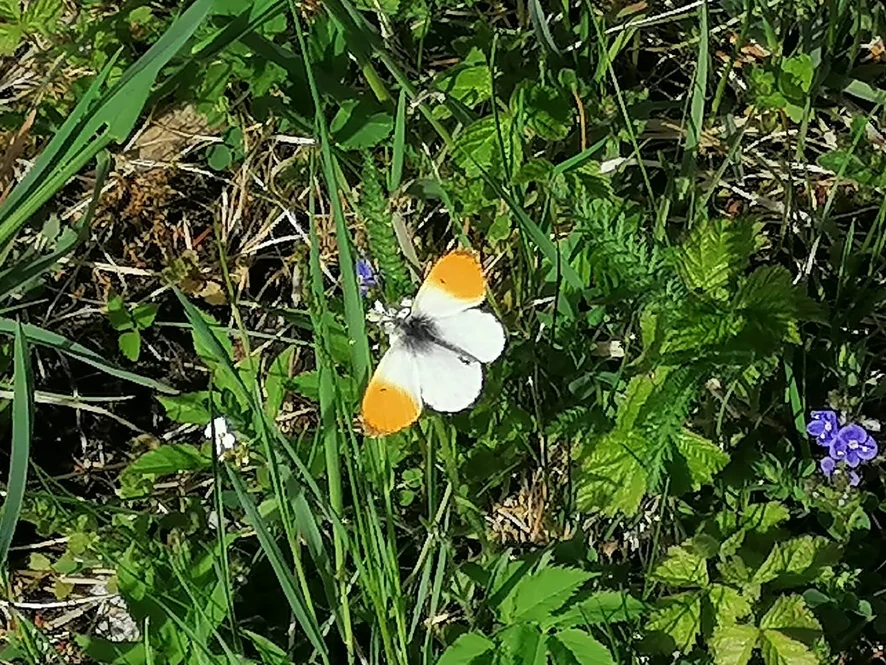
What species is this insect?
Anthocharis cardamines
